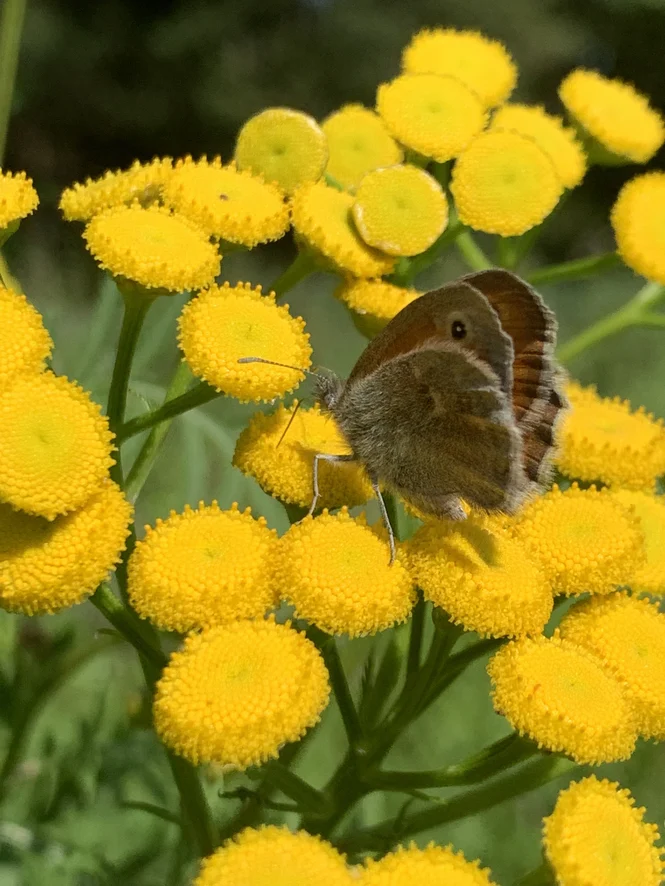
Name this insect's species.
Coenonympha pamphilus
